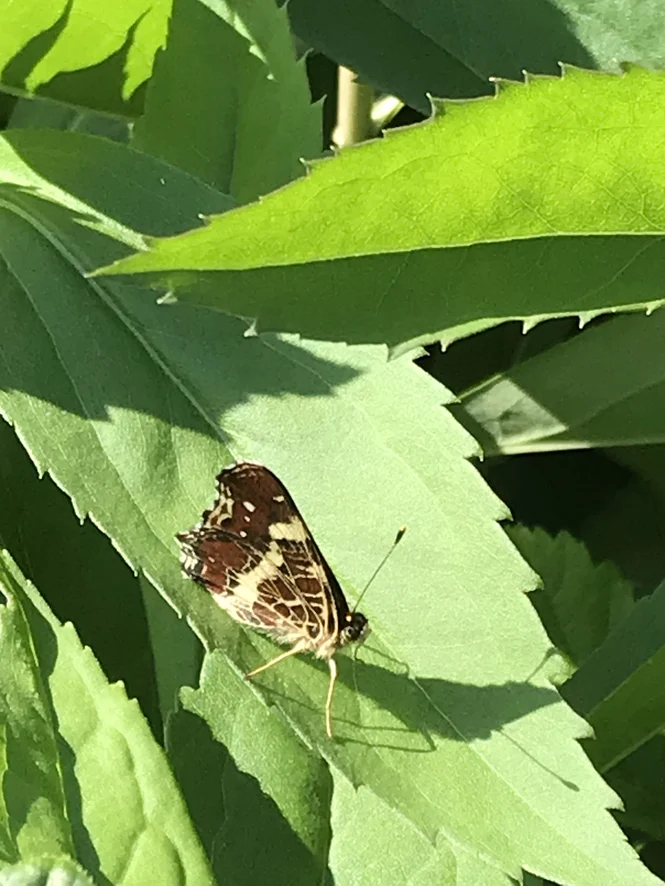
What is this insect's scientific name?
Araschnia levana
